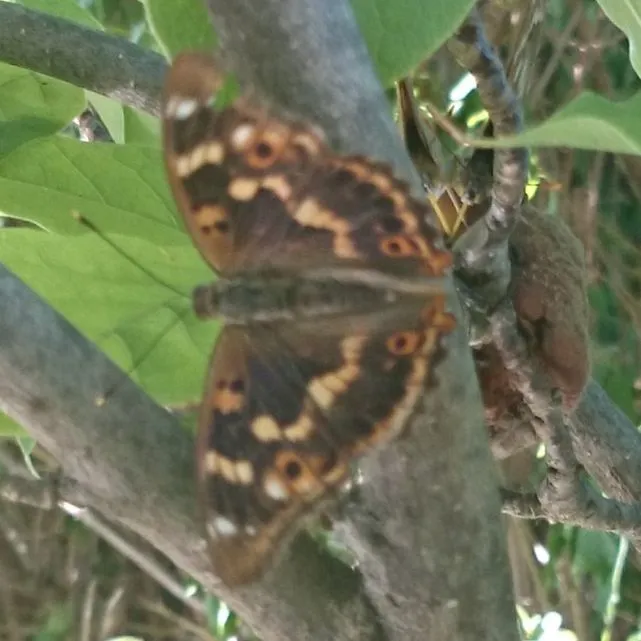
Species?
Apatura ilia
